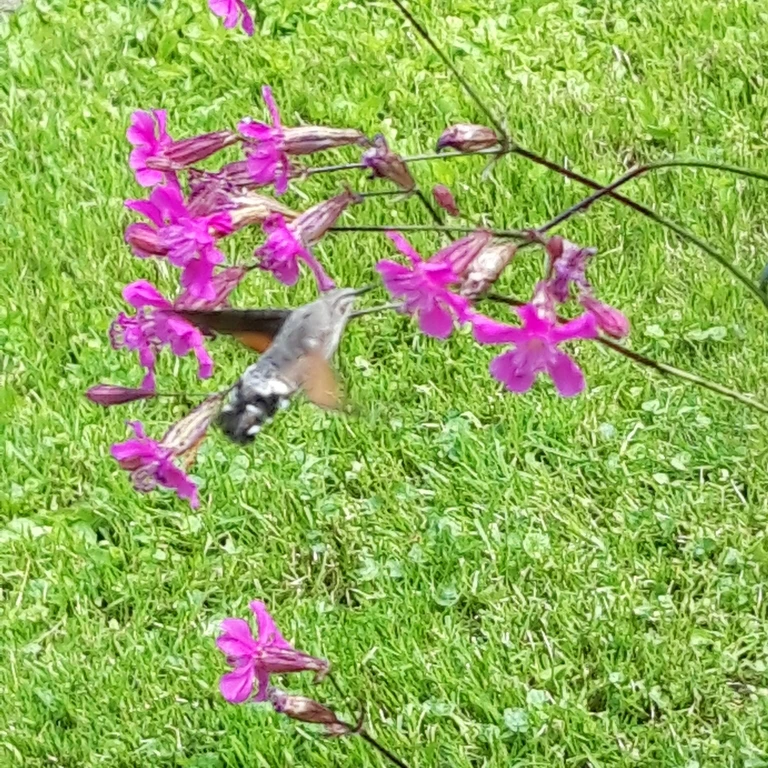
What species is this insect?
Macroglossum stellatarum
